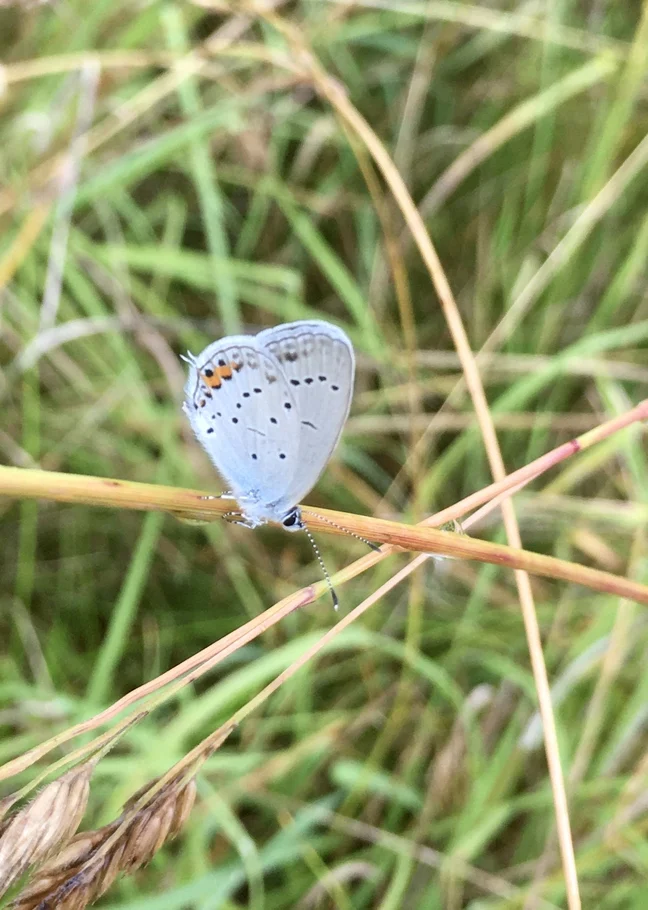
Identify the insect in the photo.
Cupido argiades (also Elkalyce argiades)
